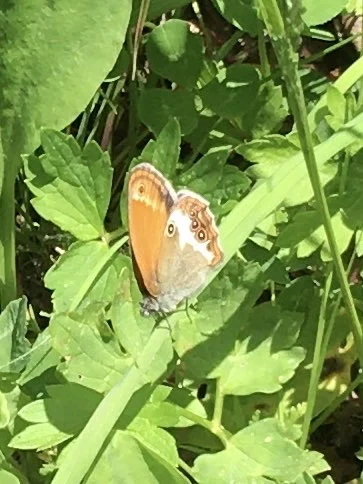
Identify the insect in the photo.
Coenonympha arcania
